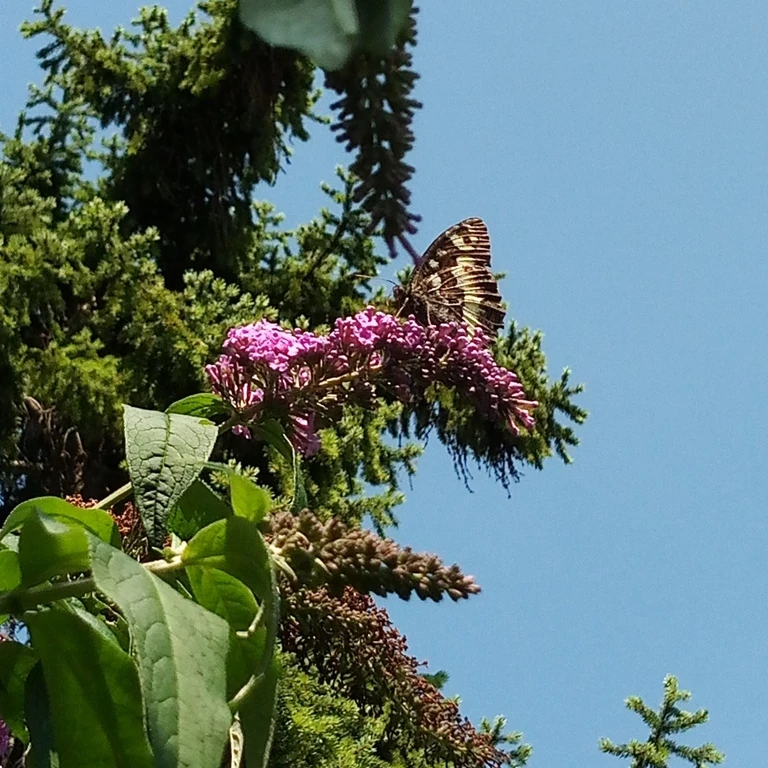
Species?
Brintesia circe
